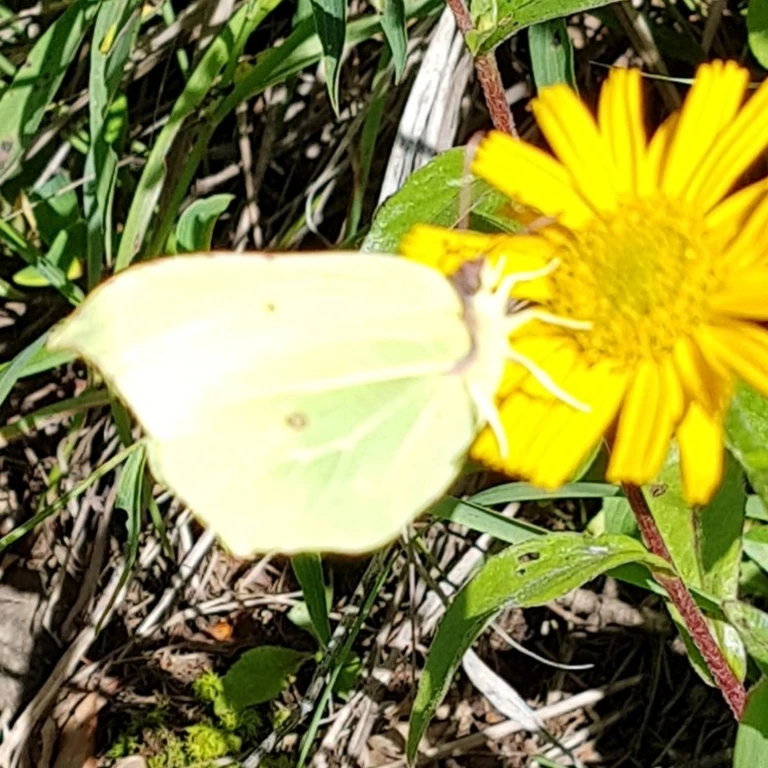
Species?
Gonepteryx rhamni
